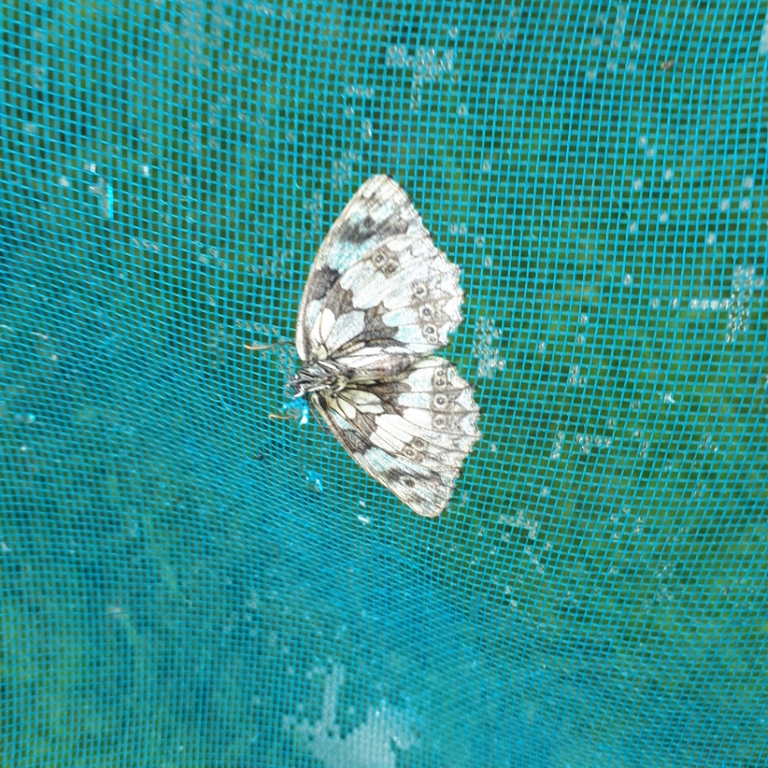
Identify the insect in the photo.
Melanargia galathea
